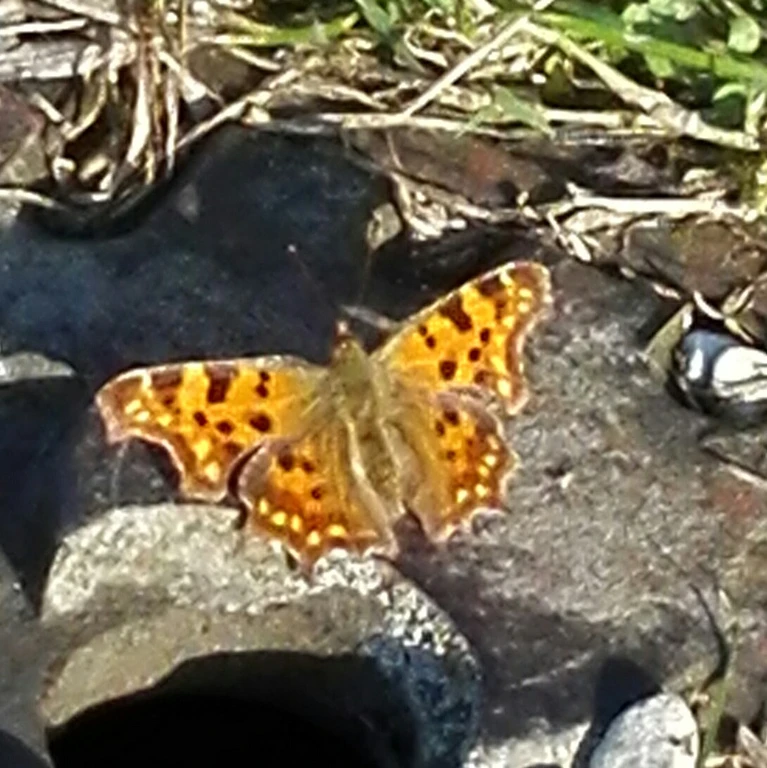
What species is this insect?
Polygonia c-album
